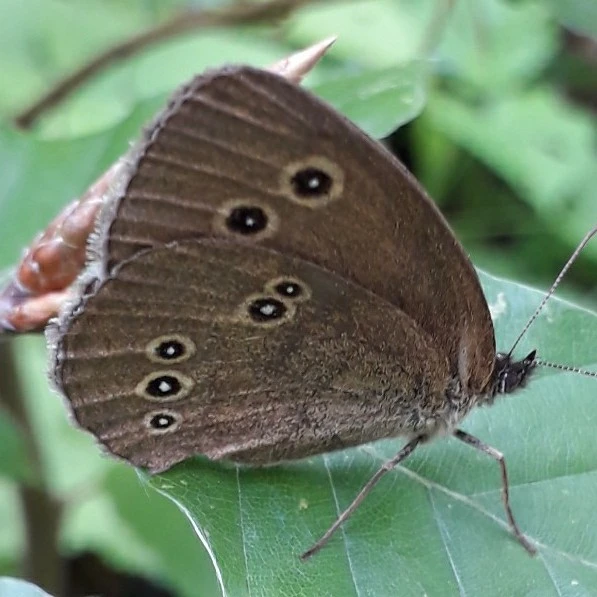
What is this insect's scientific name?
Aphantopus hyperantus
